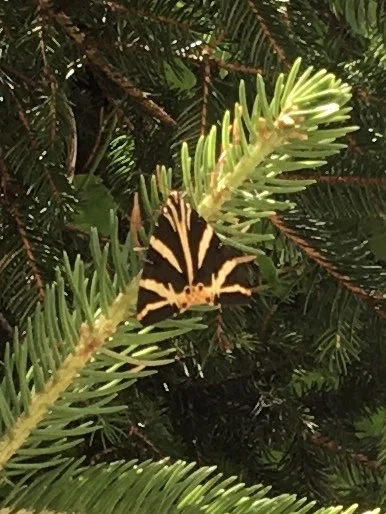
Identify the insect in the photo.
Euplagia quadripunctaria
